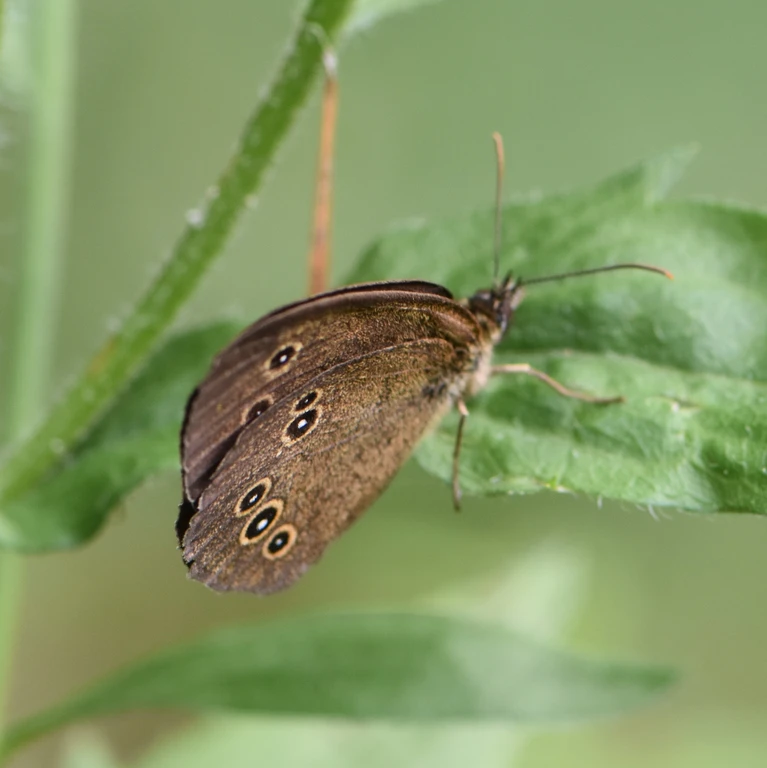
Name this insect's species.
Aphantopus hyperantus
